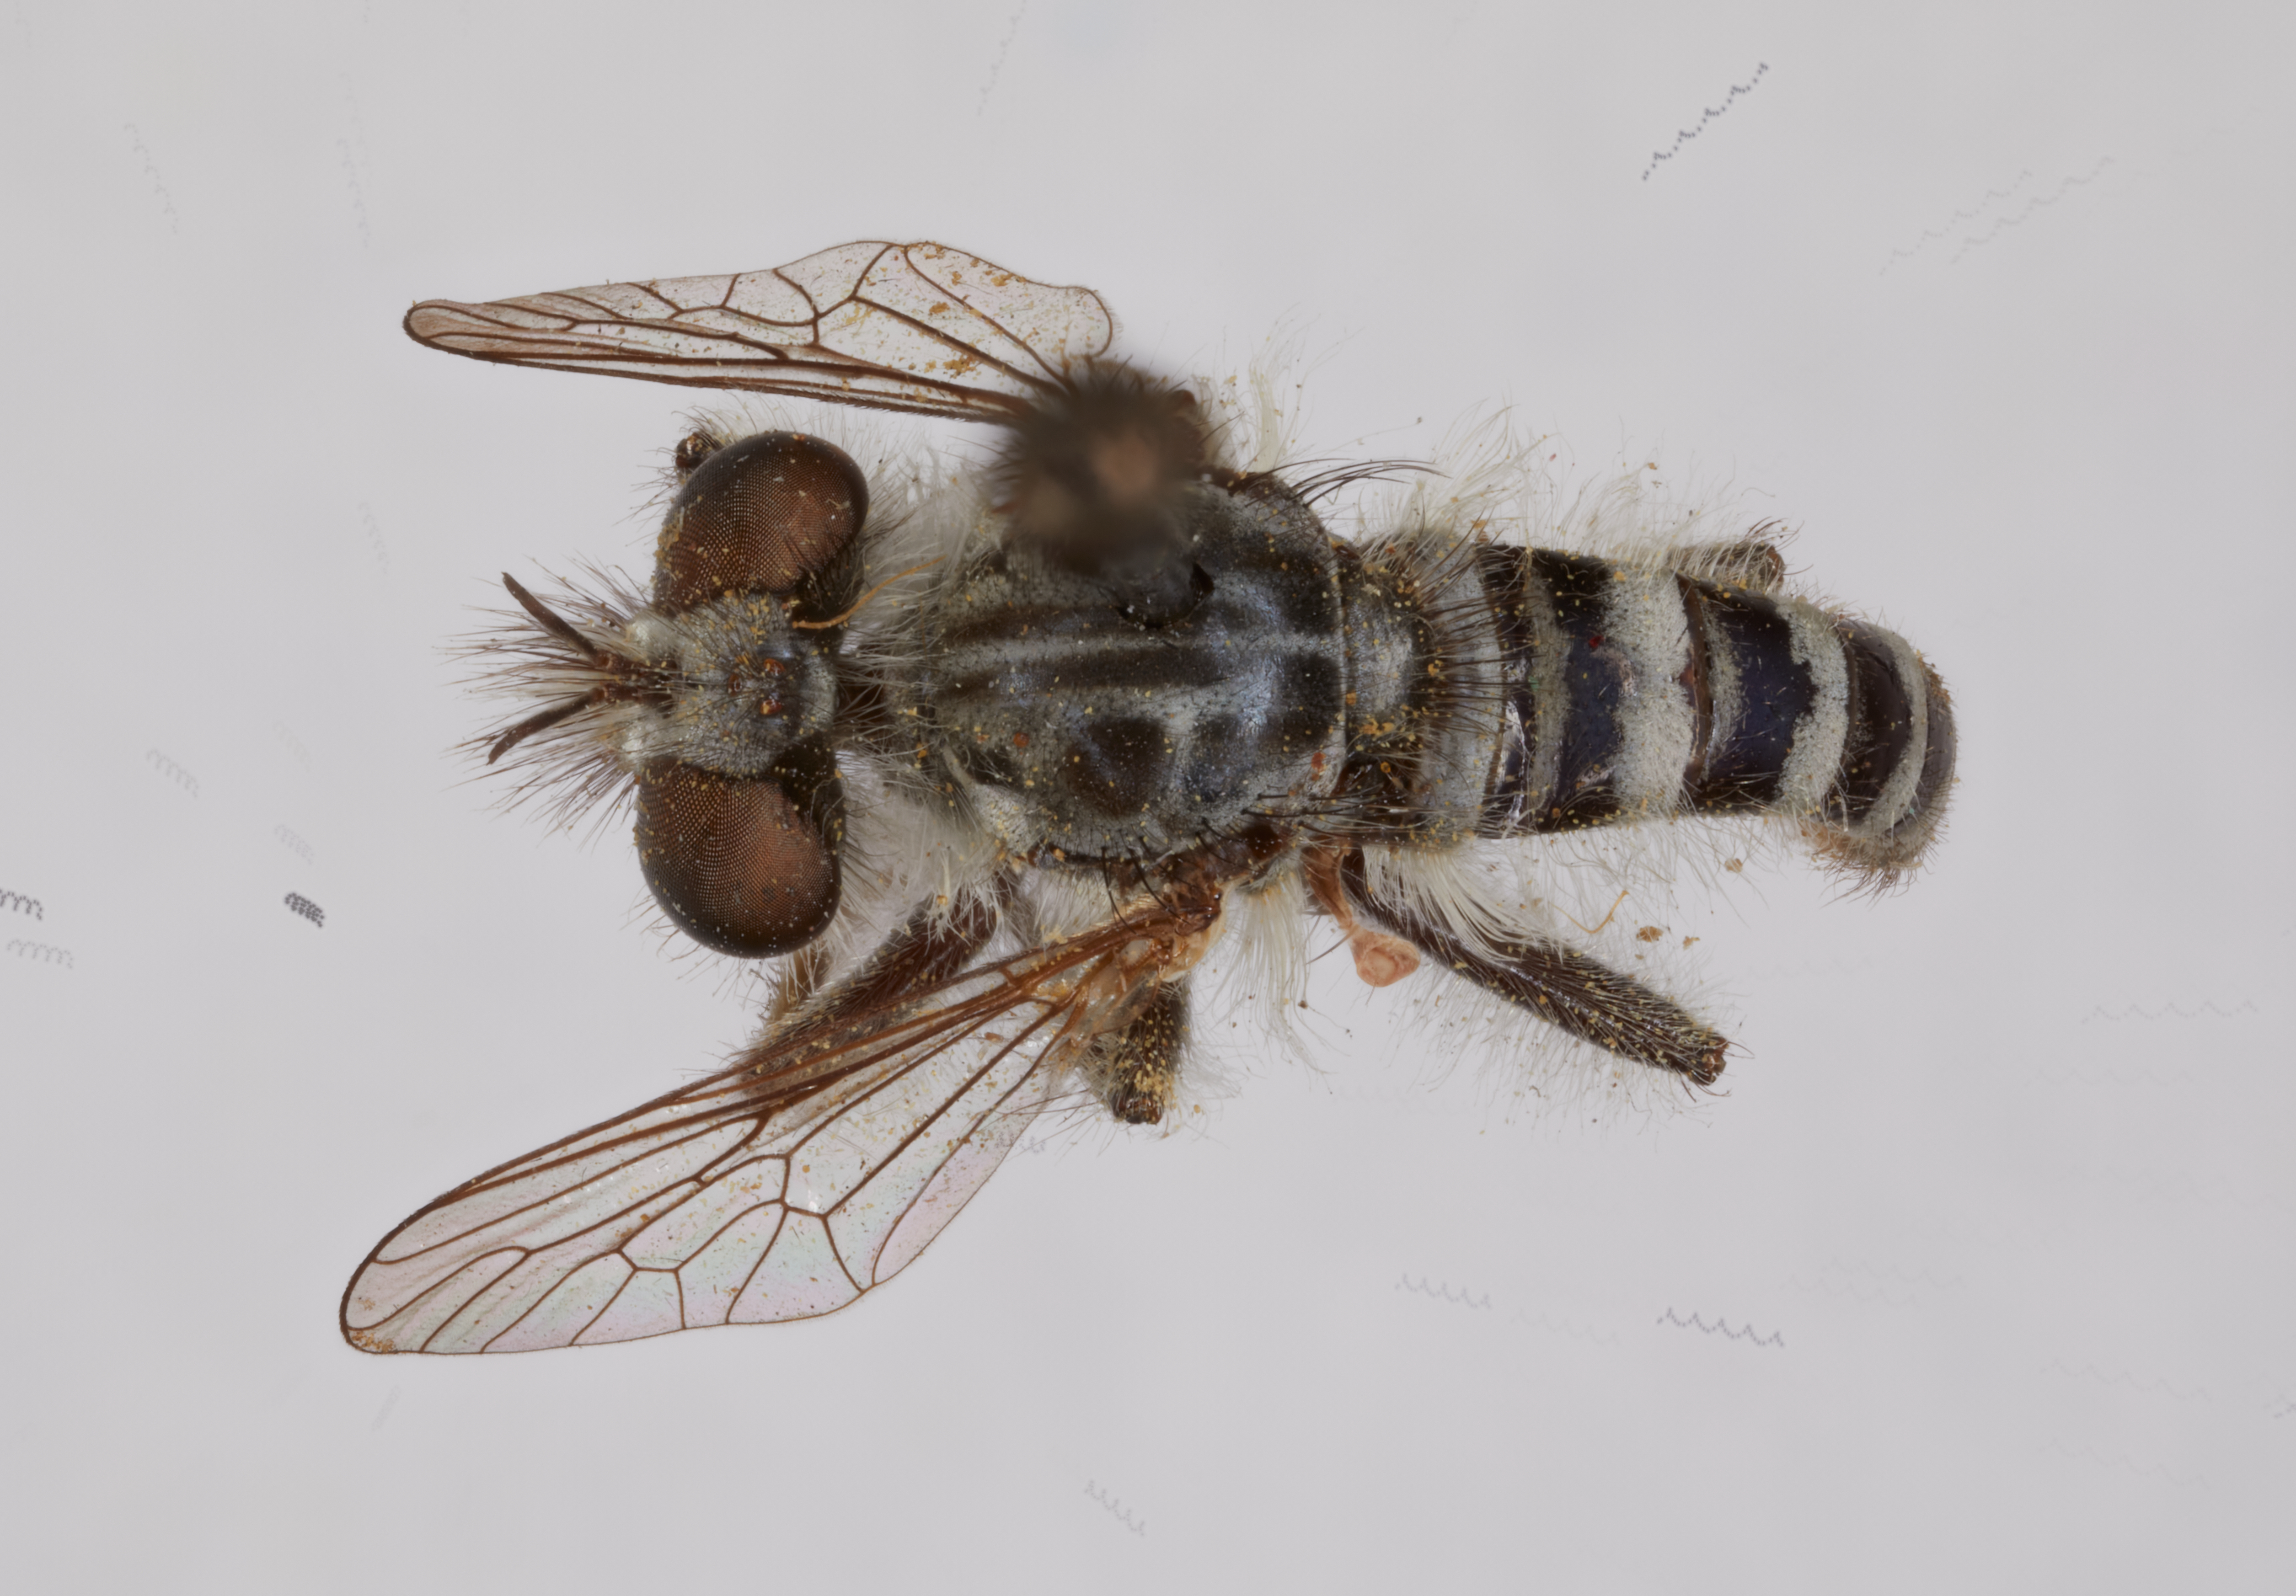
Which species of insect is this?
Cyrtopogon caesius
